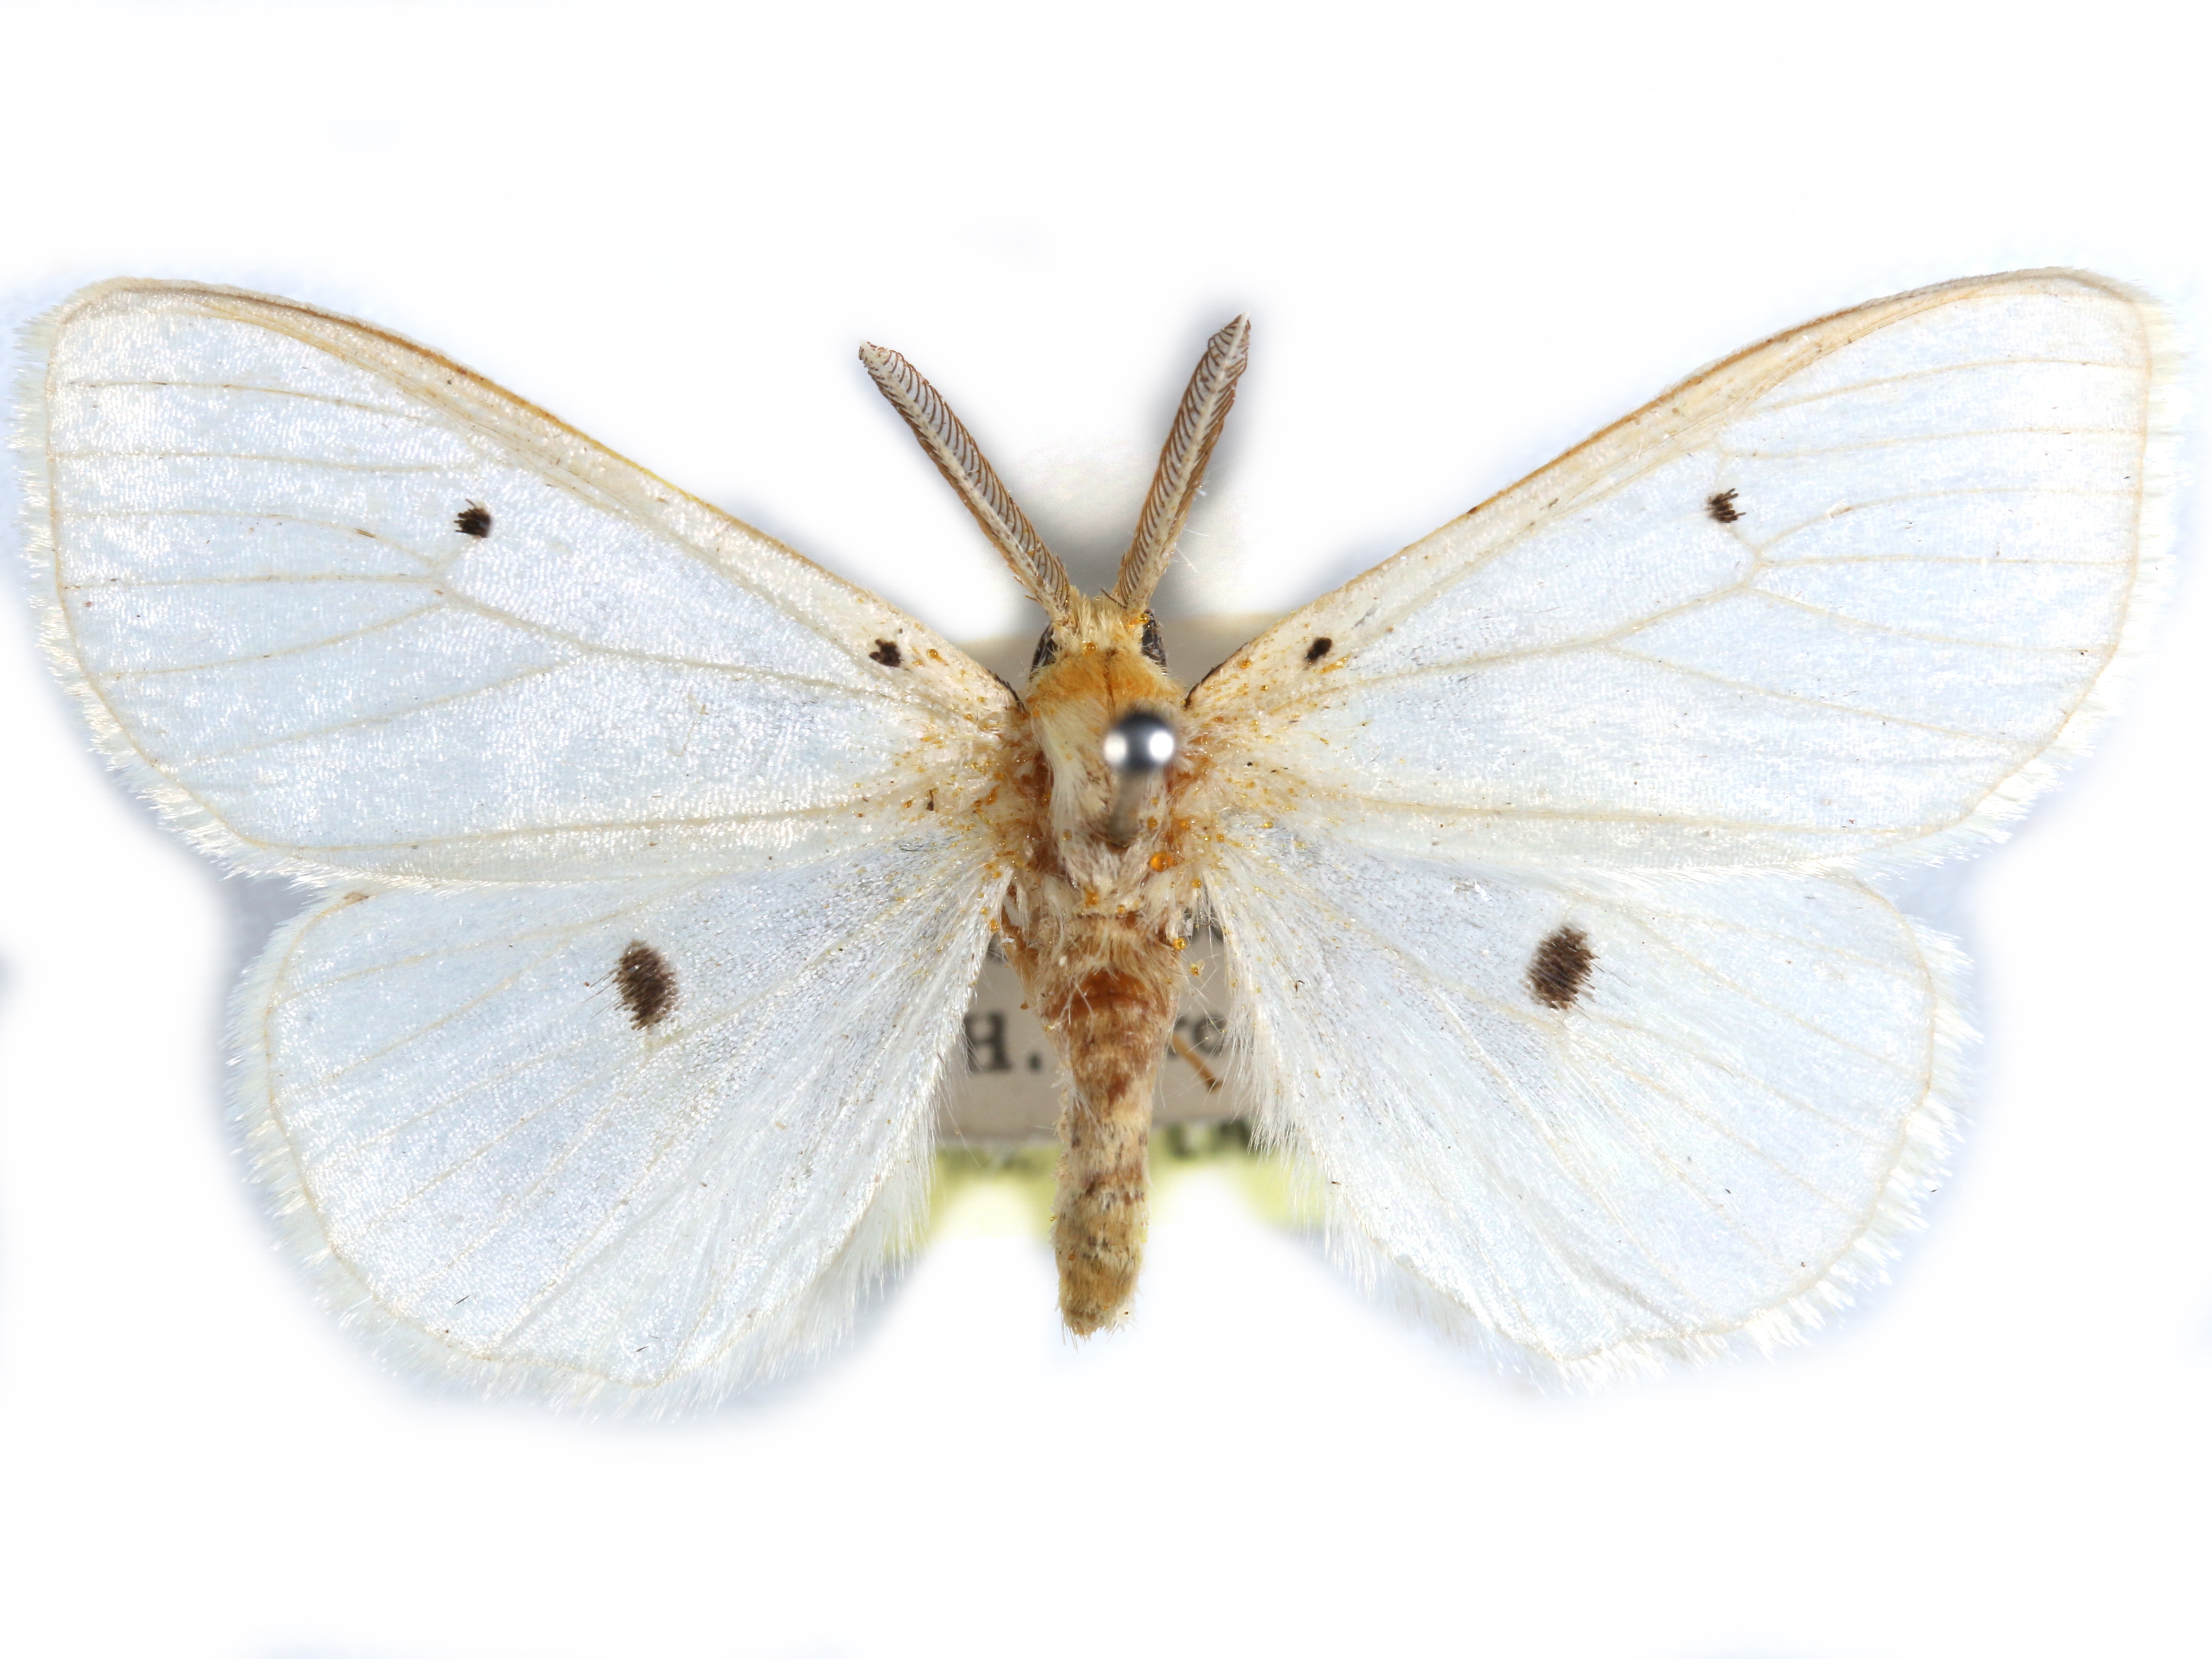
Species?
Sphragista kitchingi
